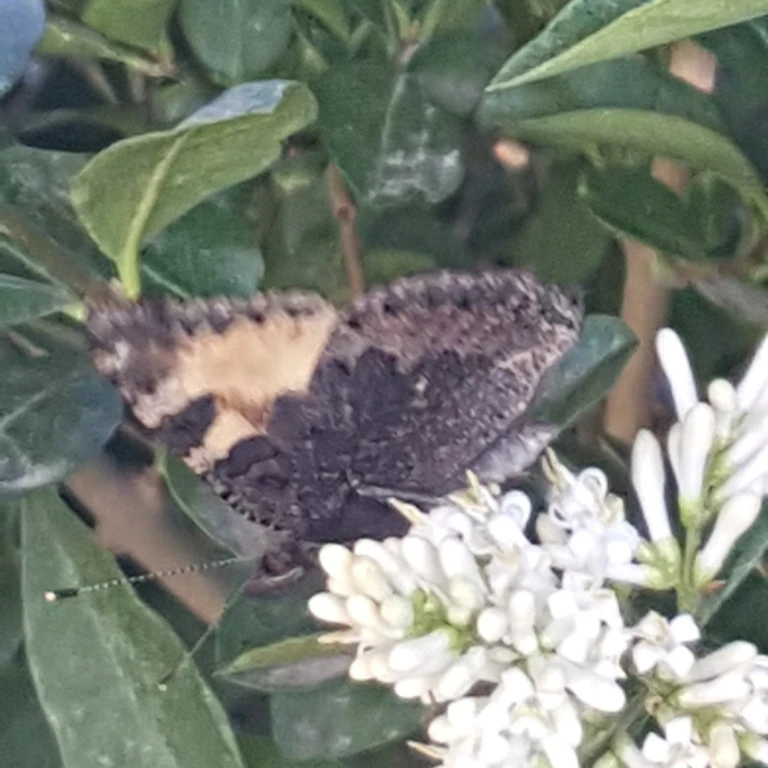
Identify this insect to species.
Aglais urticae
